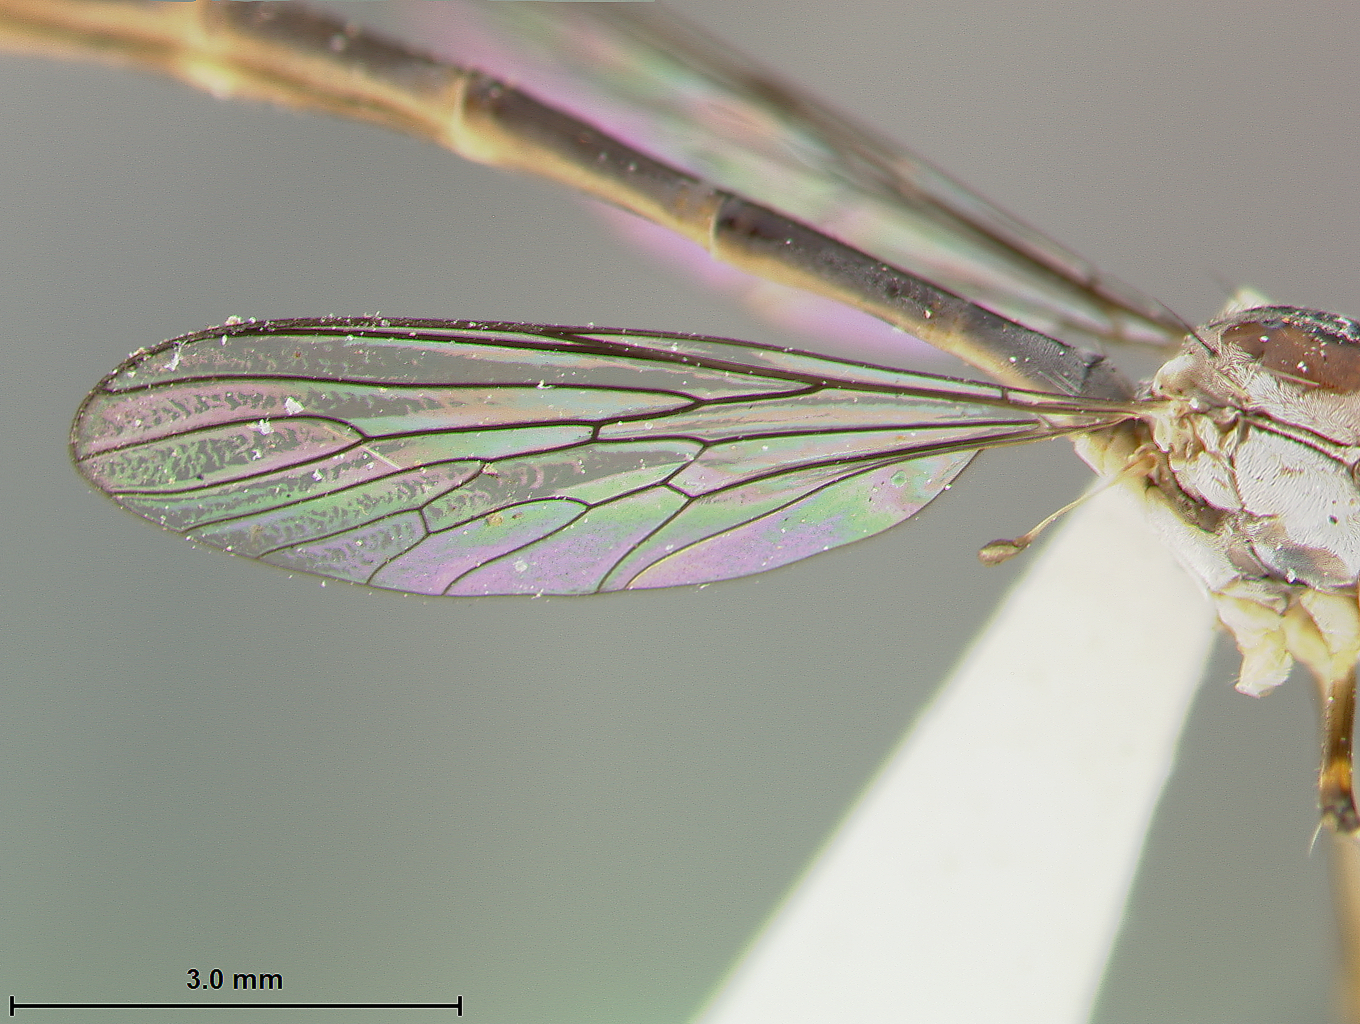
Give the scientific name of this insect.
Leptogaster jamaicensis
